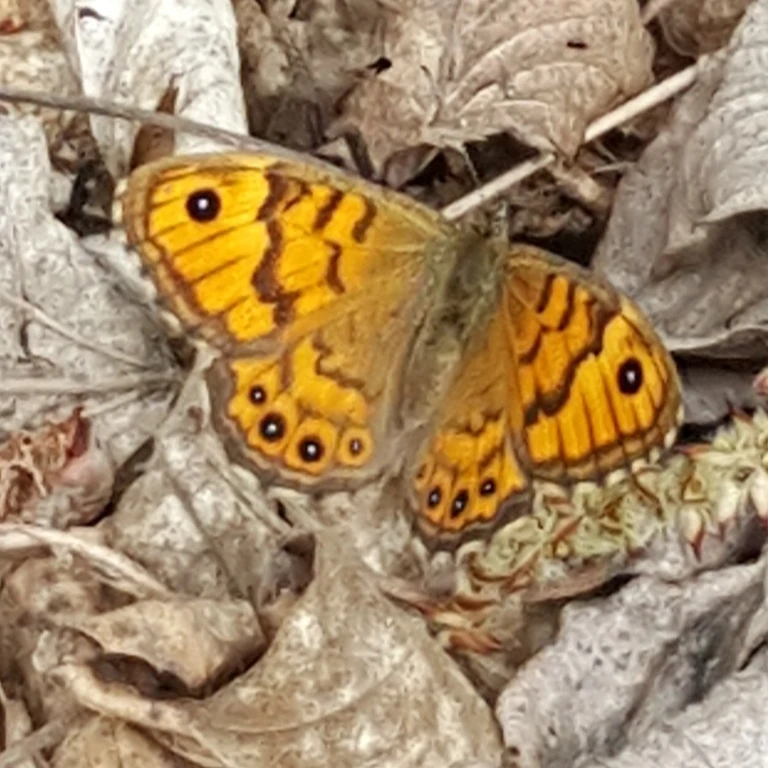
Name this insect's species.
Lasiommata megera (also Pararge megera)
